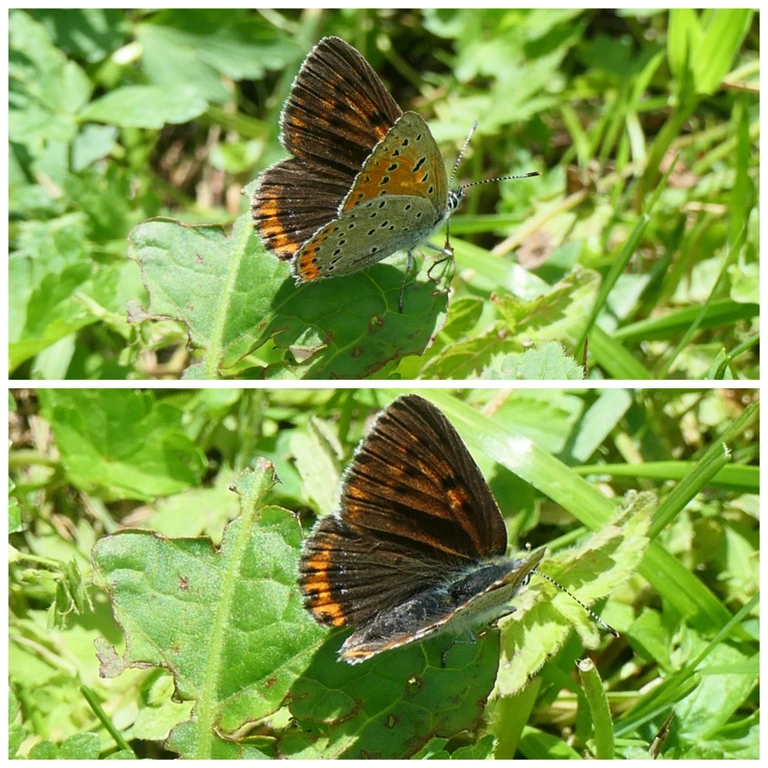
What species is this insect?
Lycaena hippothoe (also Palaeochrysophanus hippothoe)
